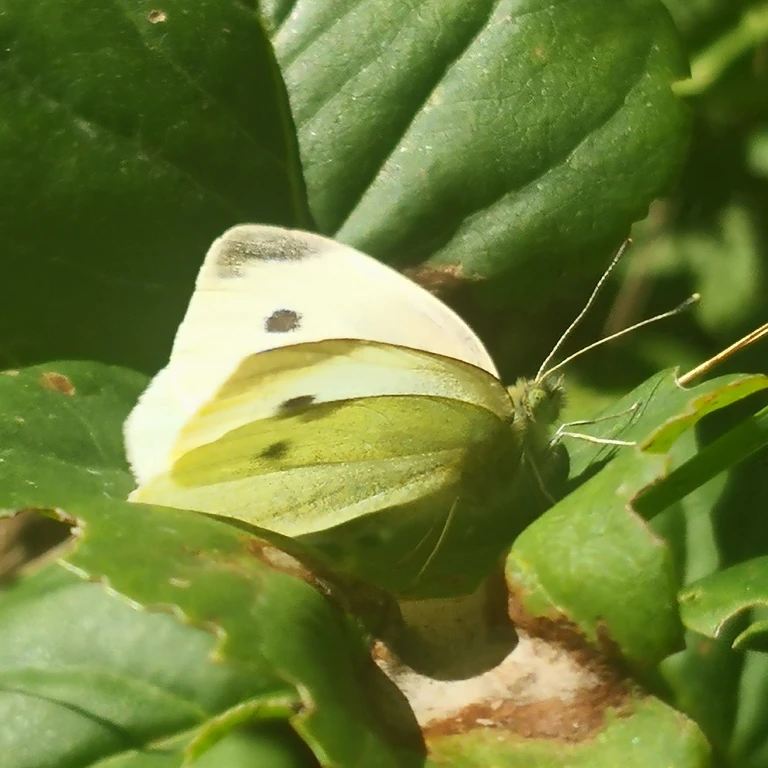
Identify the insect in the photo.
Pieris rapae
